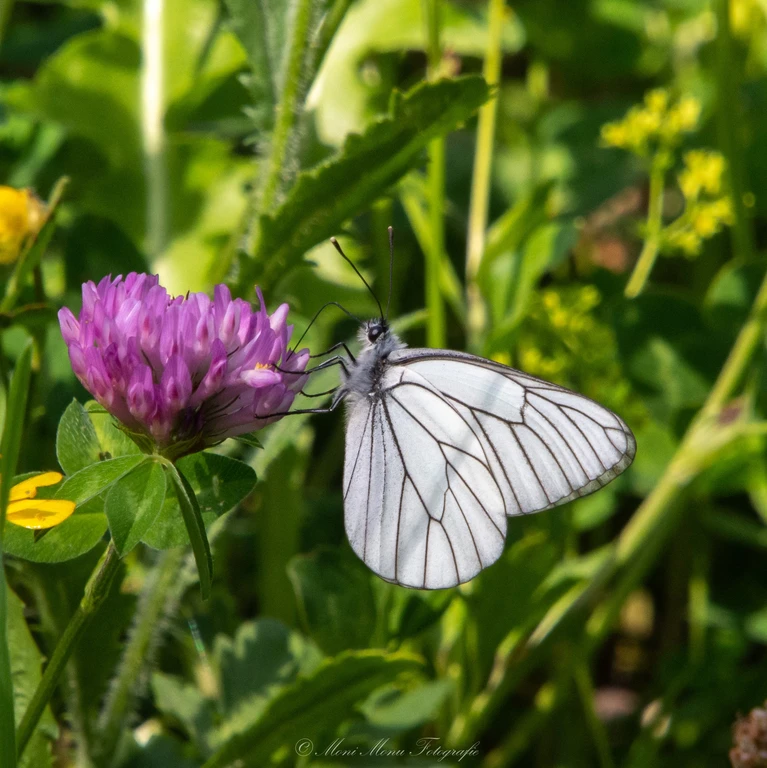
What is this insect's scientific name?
Aporia crataegi
